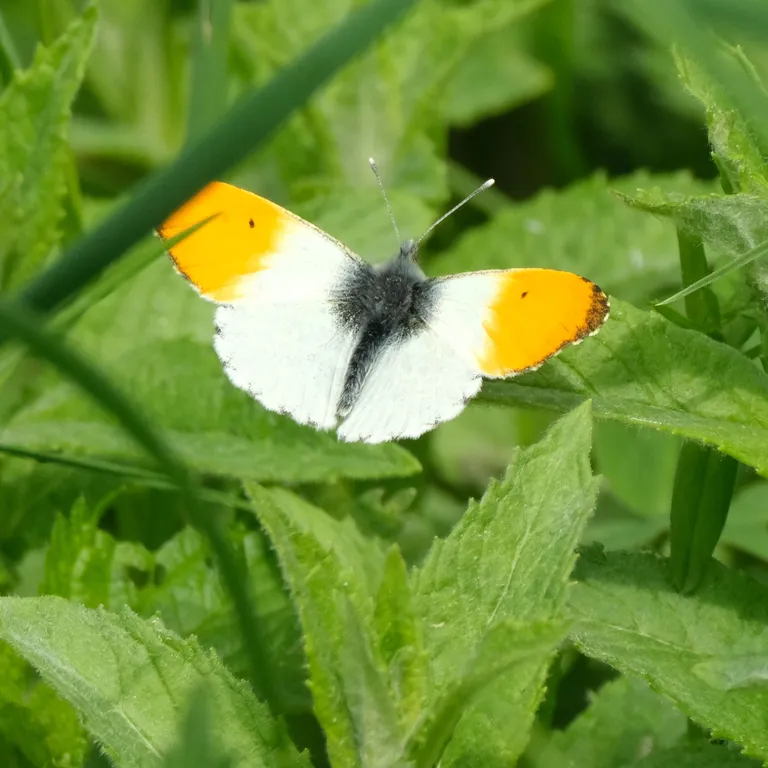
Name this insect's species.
Anthocharis cardamines
